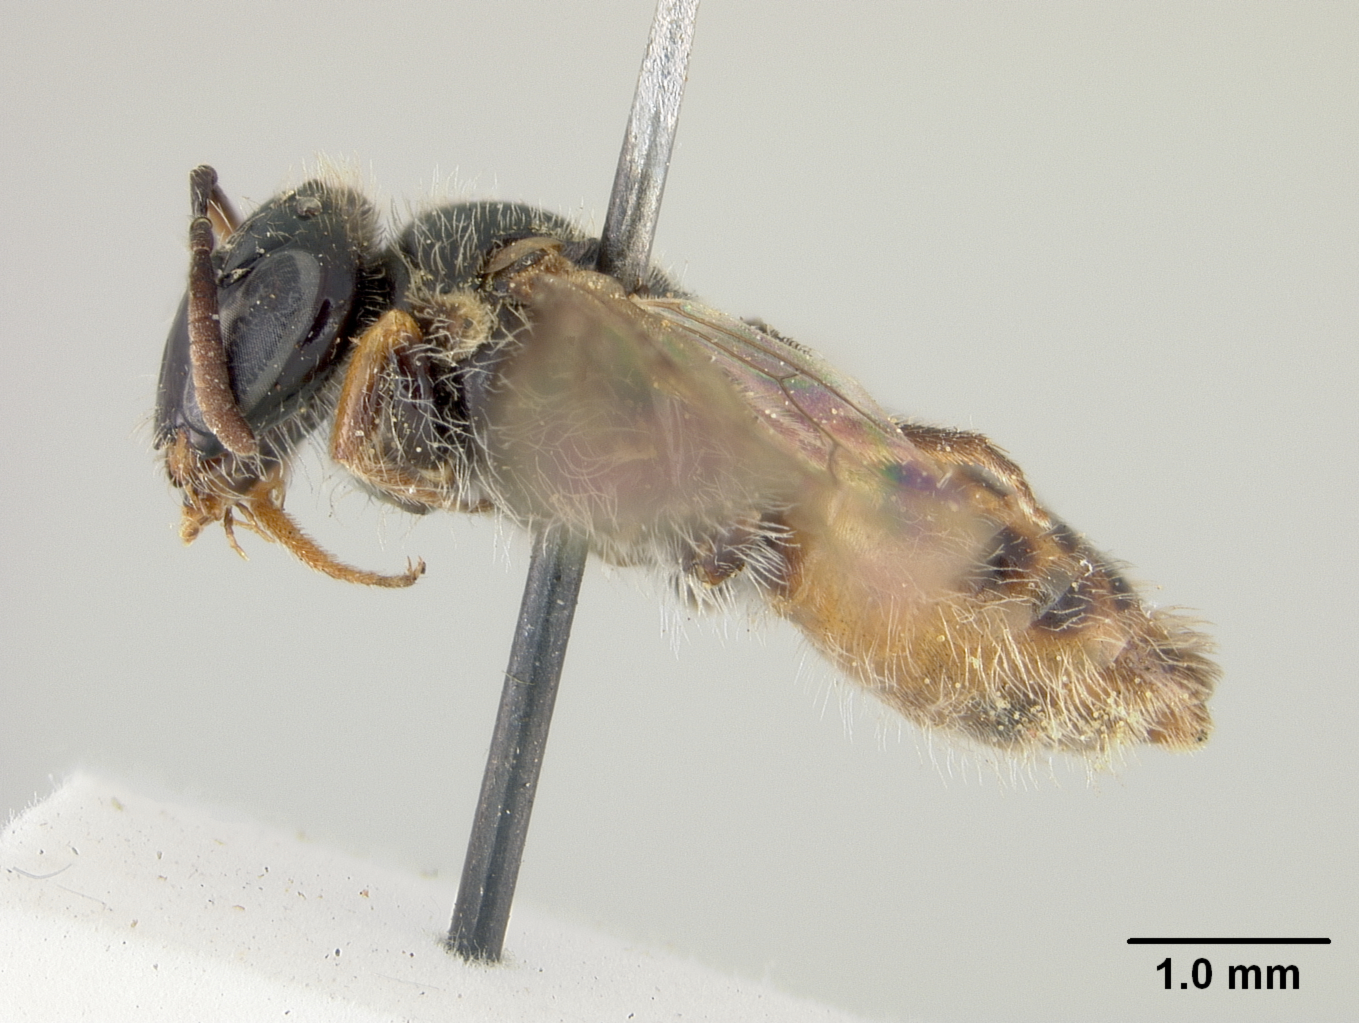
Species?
Euryglossa nitidifrons
